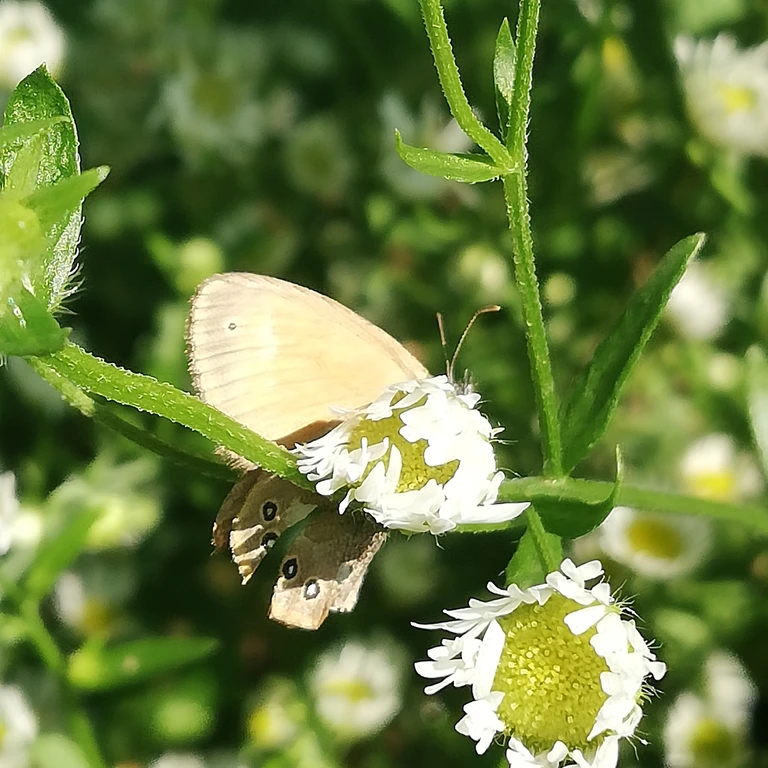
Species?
Coenonympha glycerion (also Coenonympha iphis)
